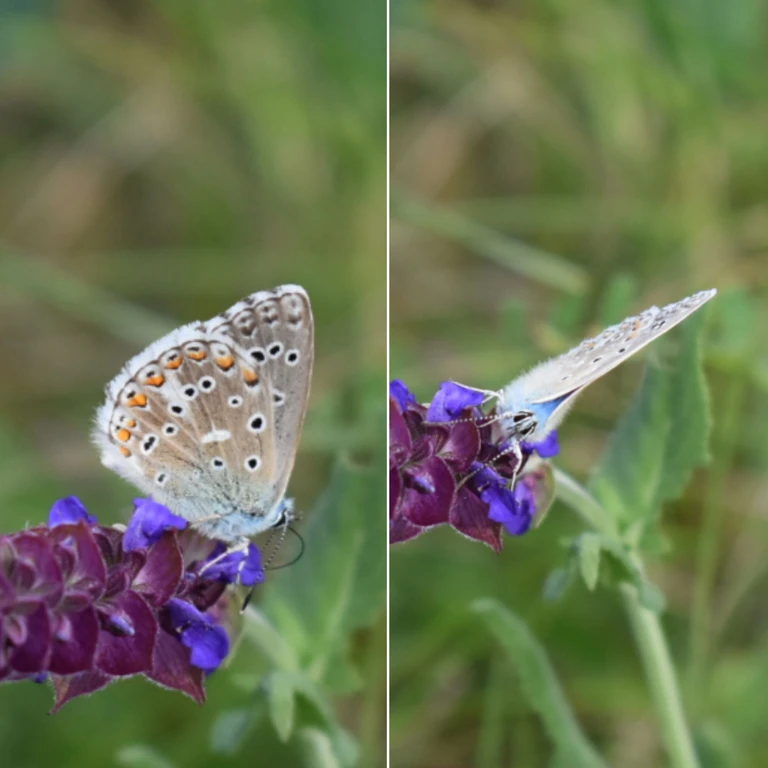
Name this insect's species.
Lysandra bellargus
